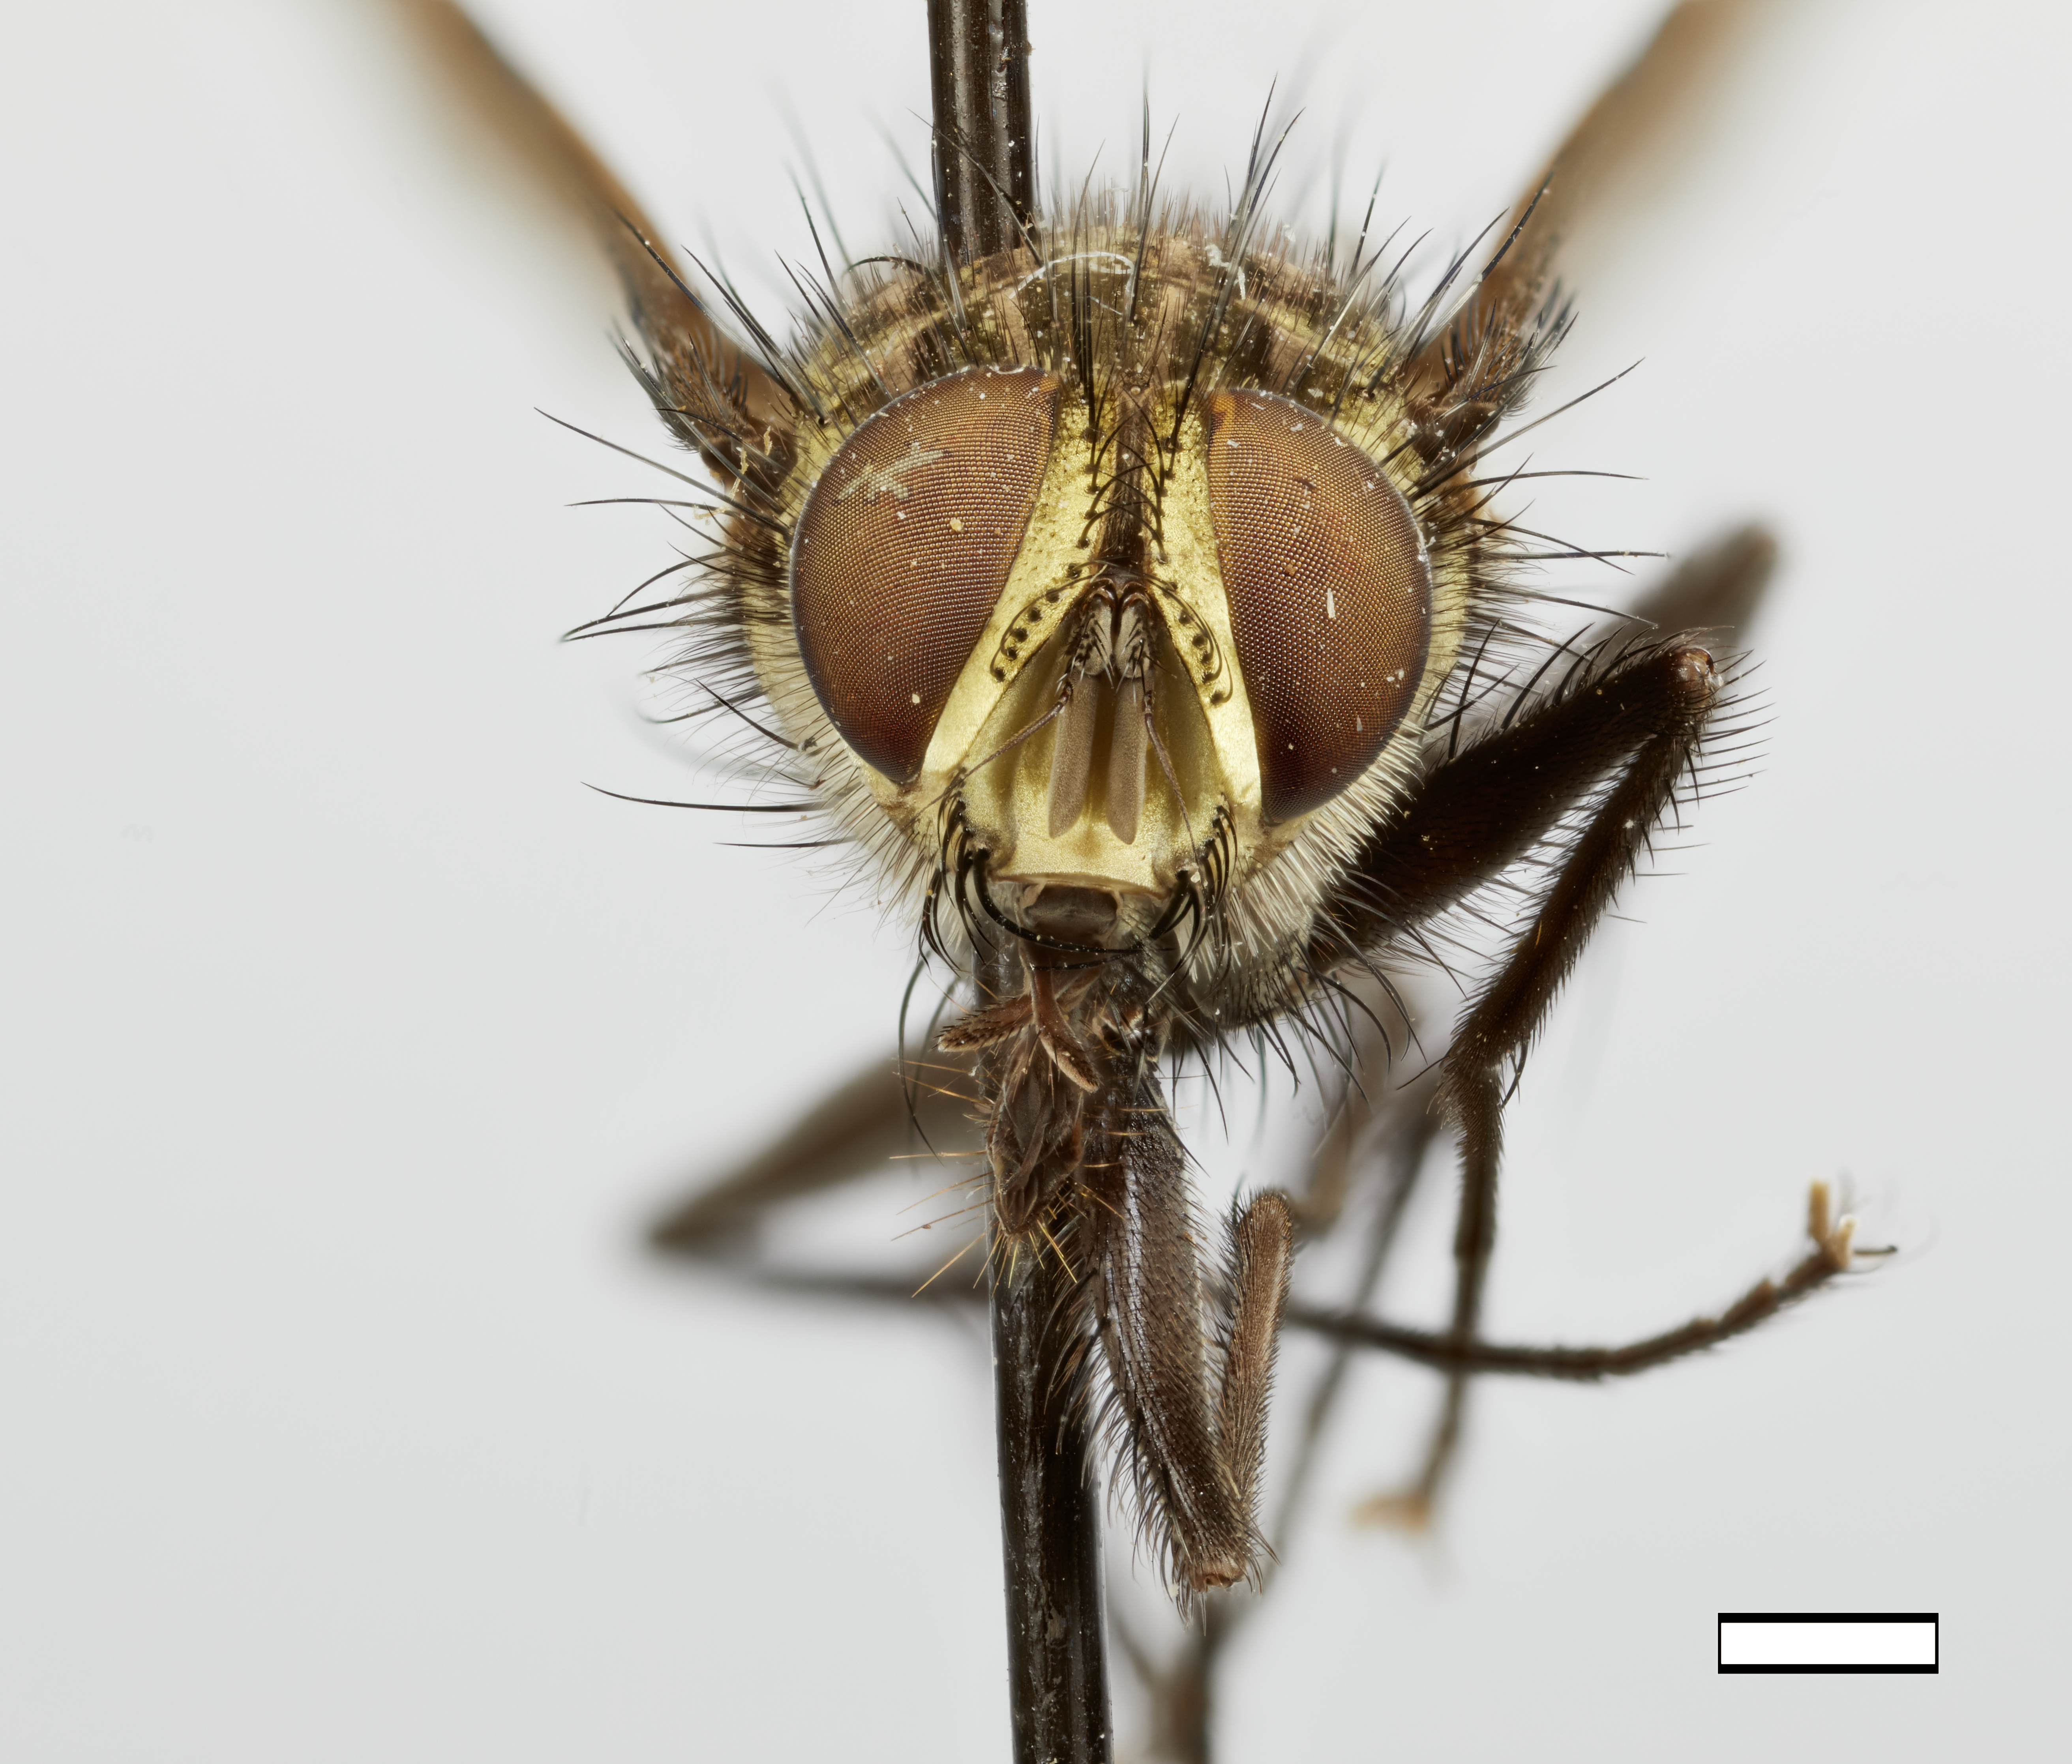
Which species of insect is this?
Urodexodes charapensis
